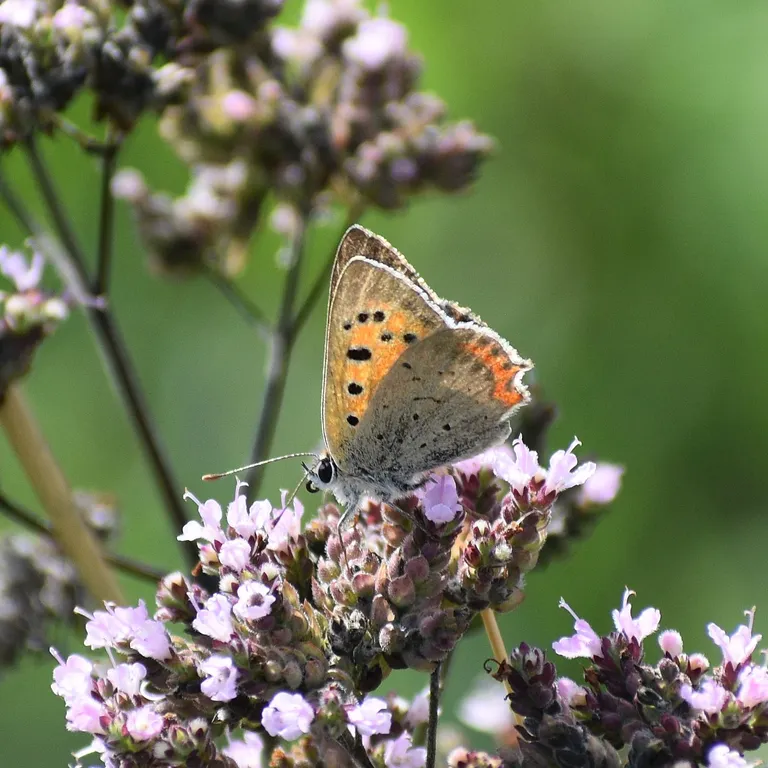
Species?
Lycaena phlaeas
